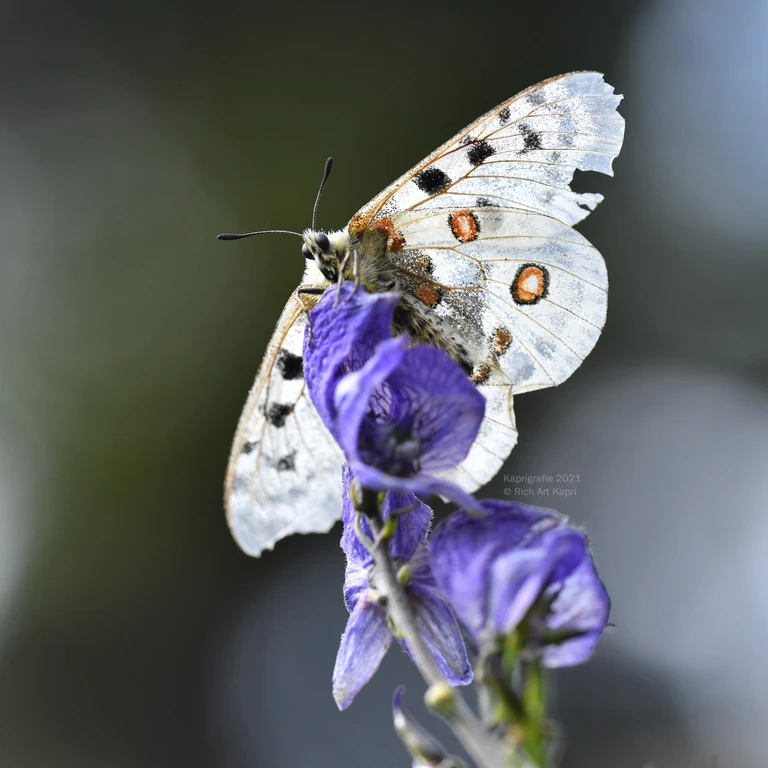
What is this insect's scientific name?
Parnassius apollo
